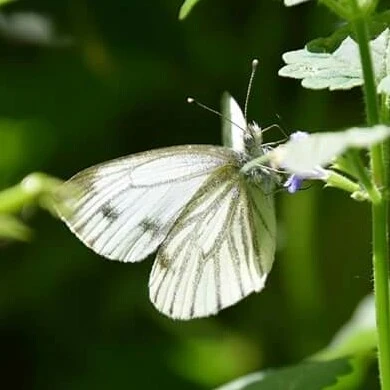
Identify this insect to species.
Pieris napi
